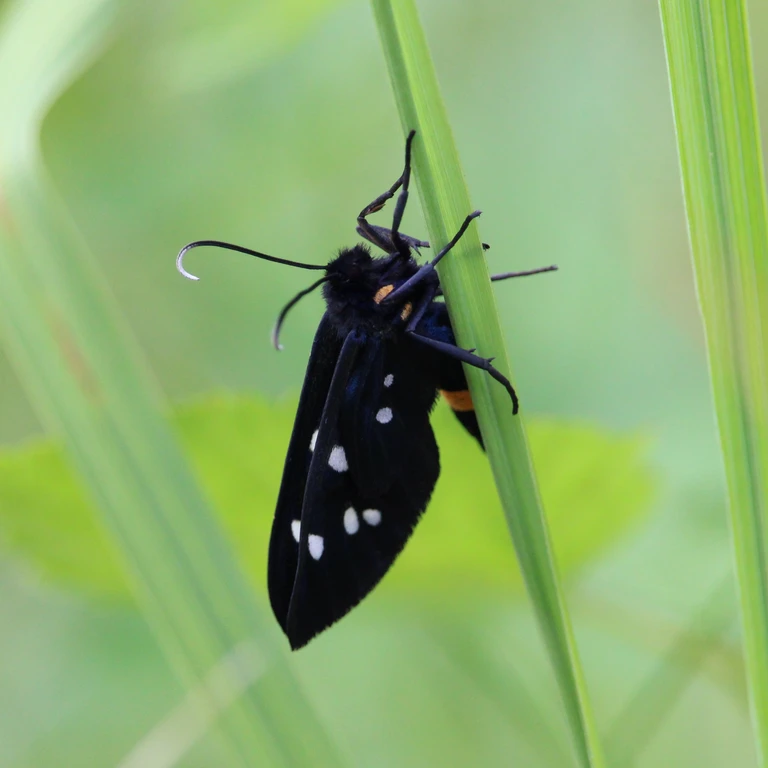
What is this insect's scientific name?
Amata phegea
